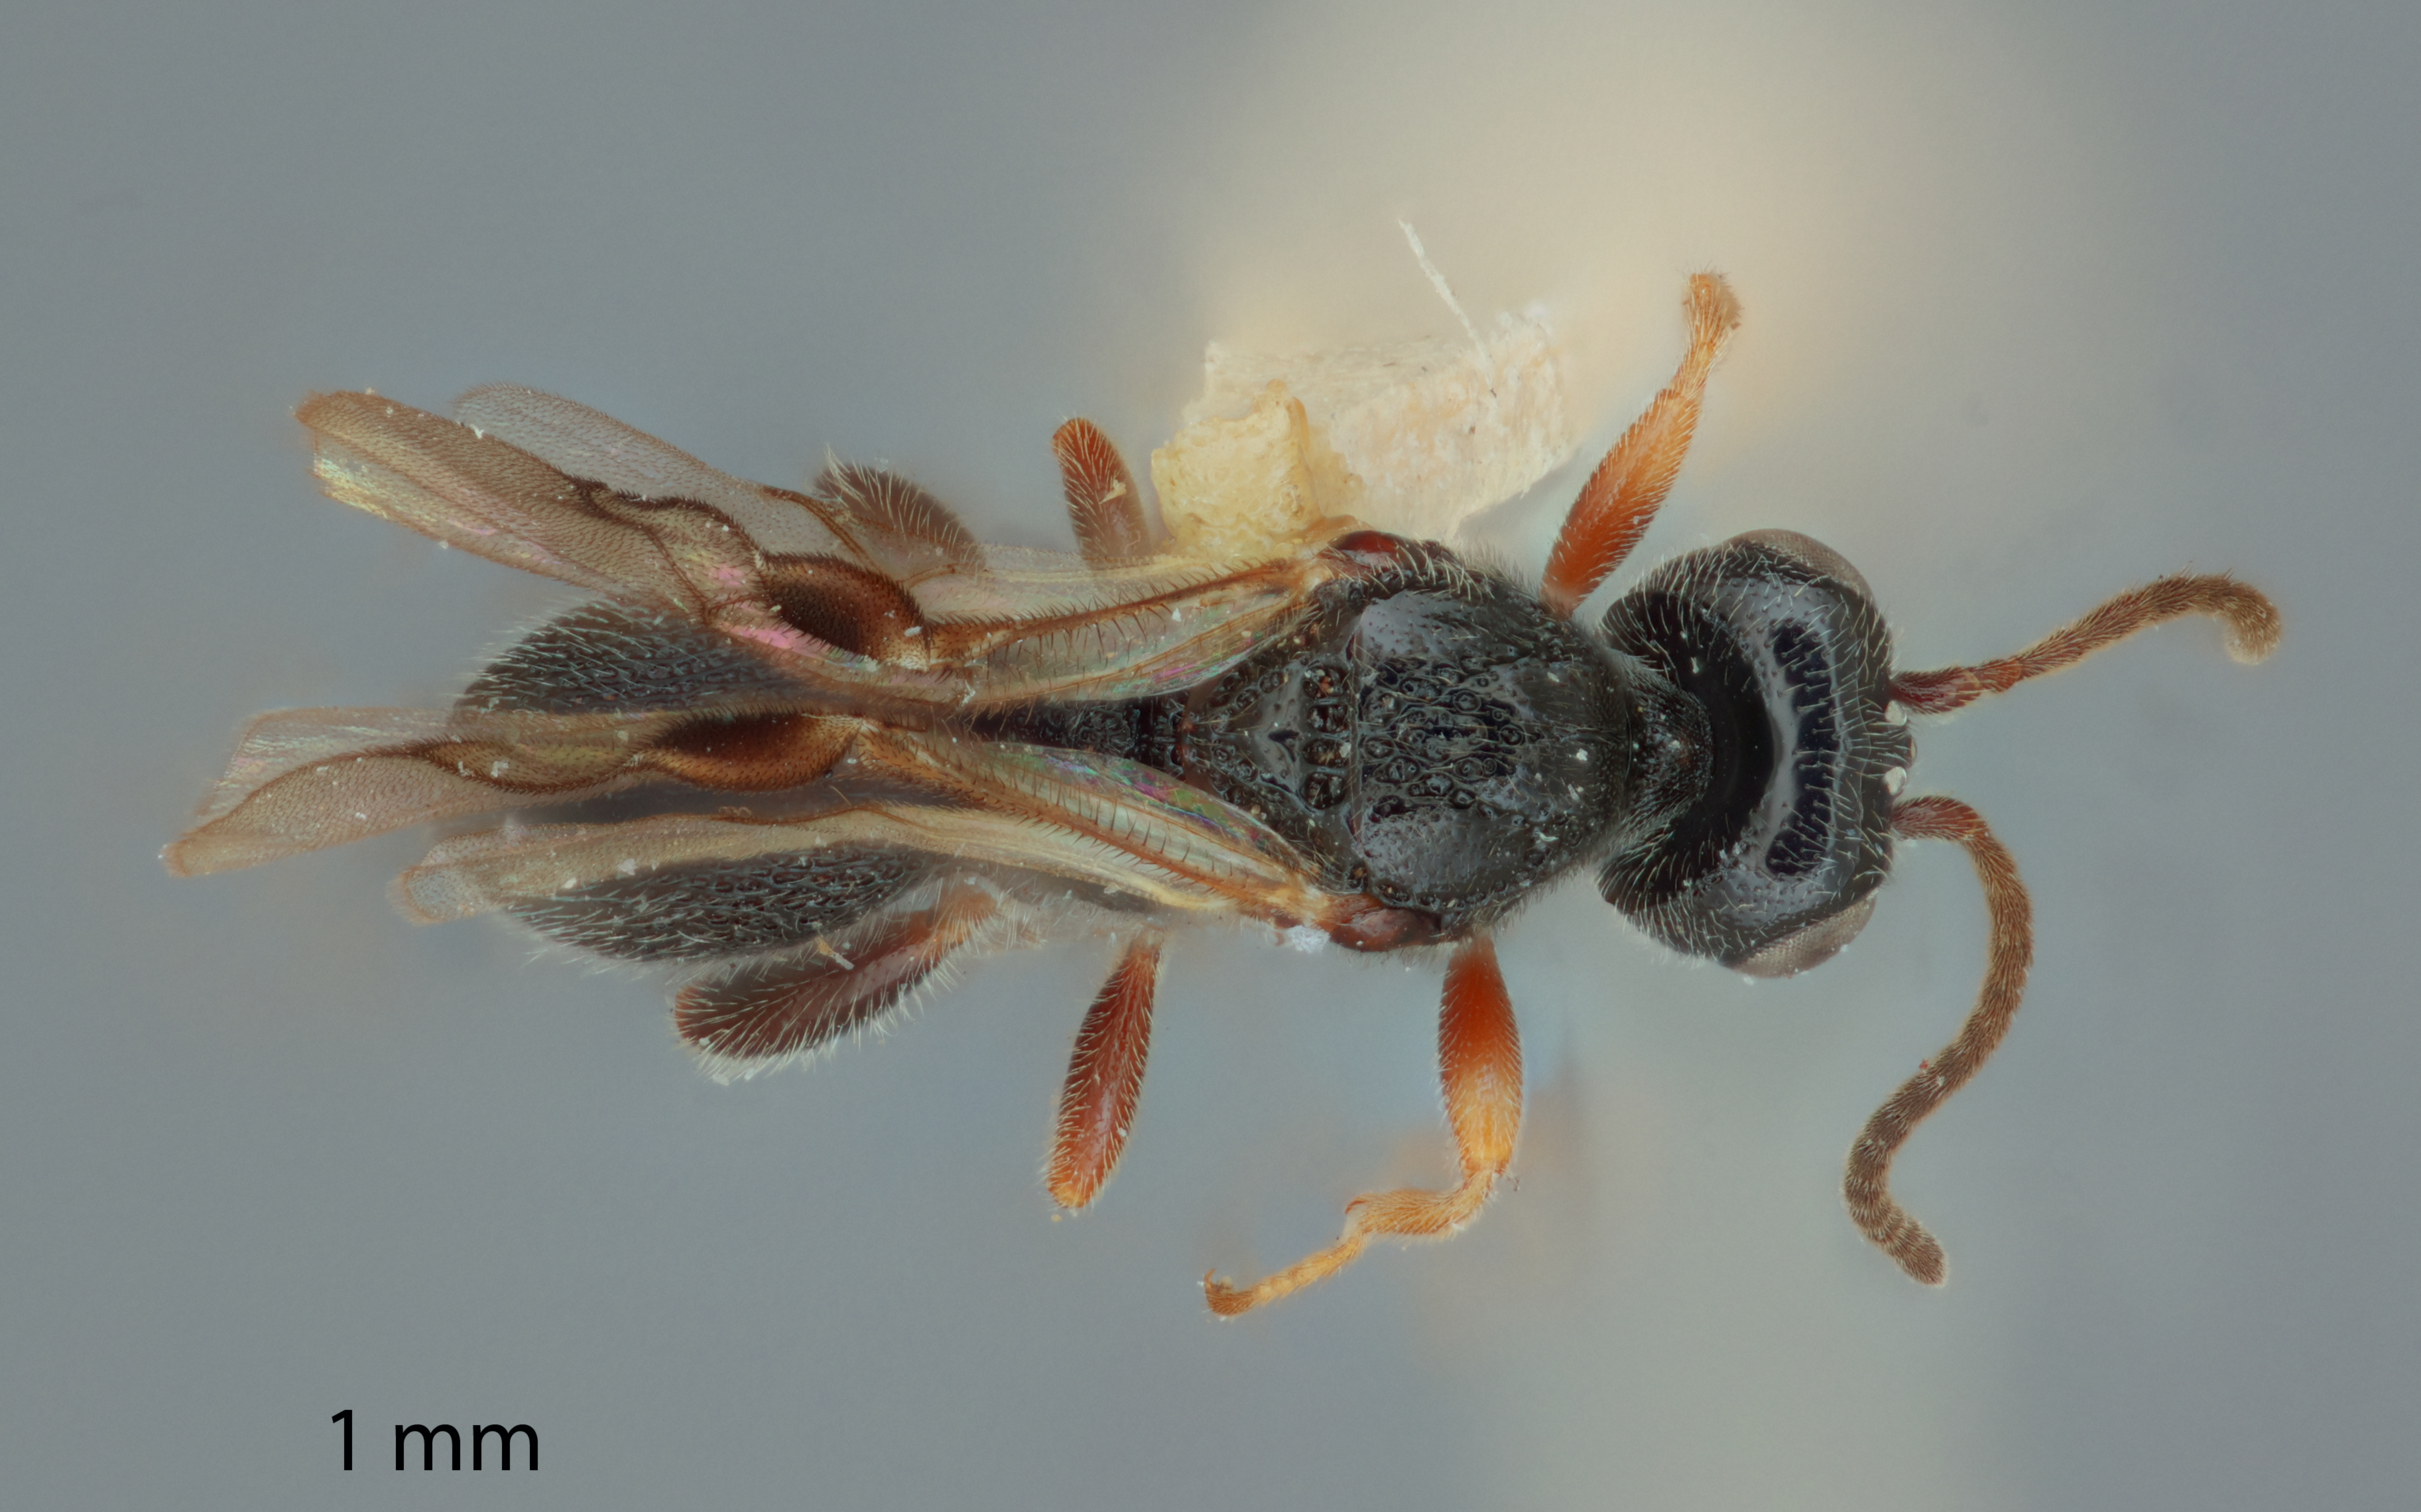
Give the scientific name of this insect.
Urosigalphus cauius
